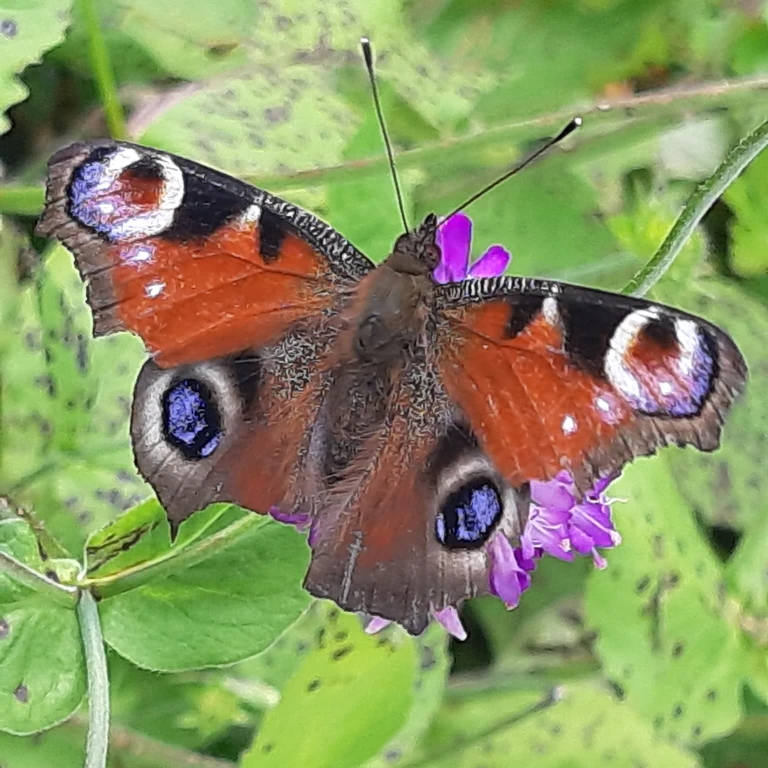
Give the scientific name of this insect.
Aglais io
